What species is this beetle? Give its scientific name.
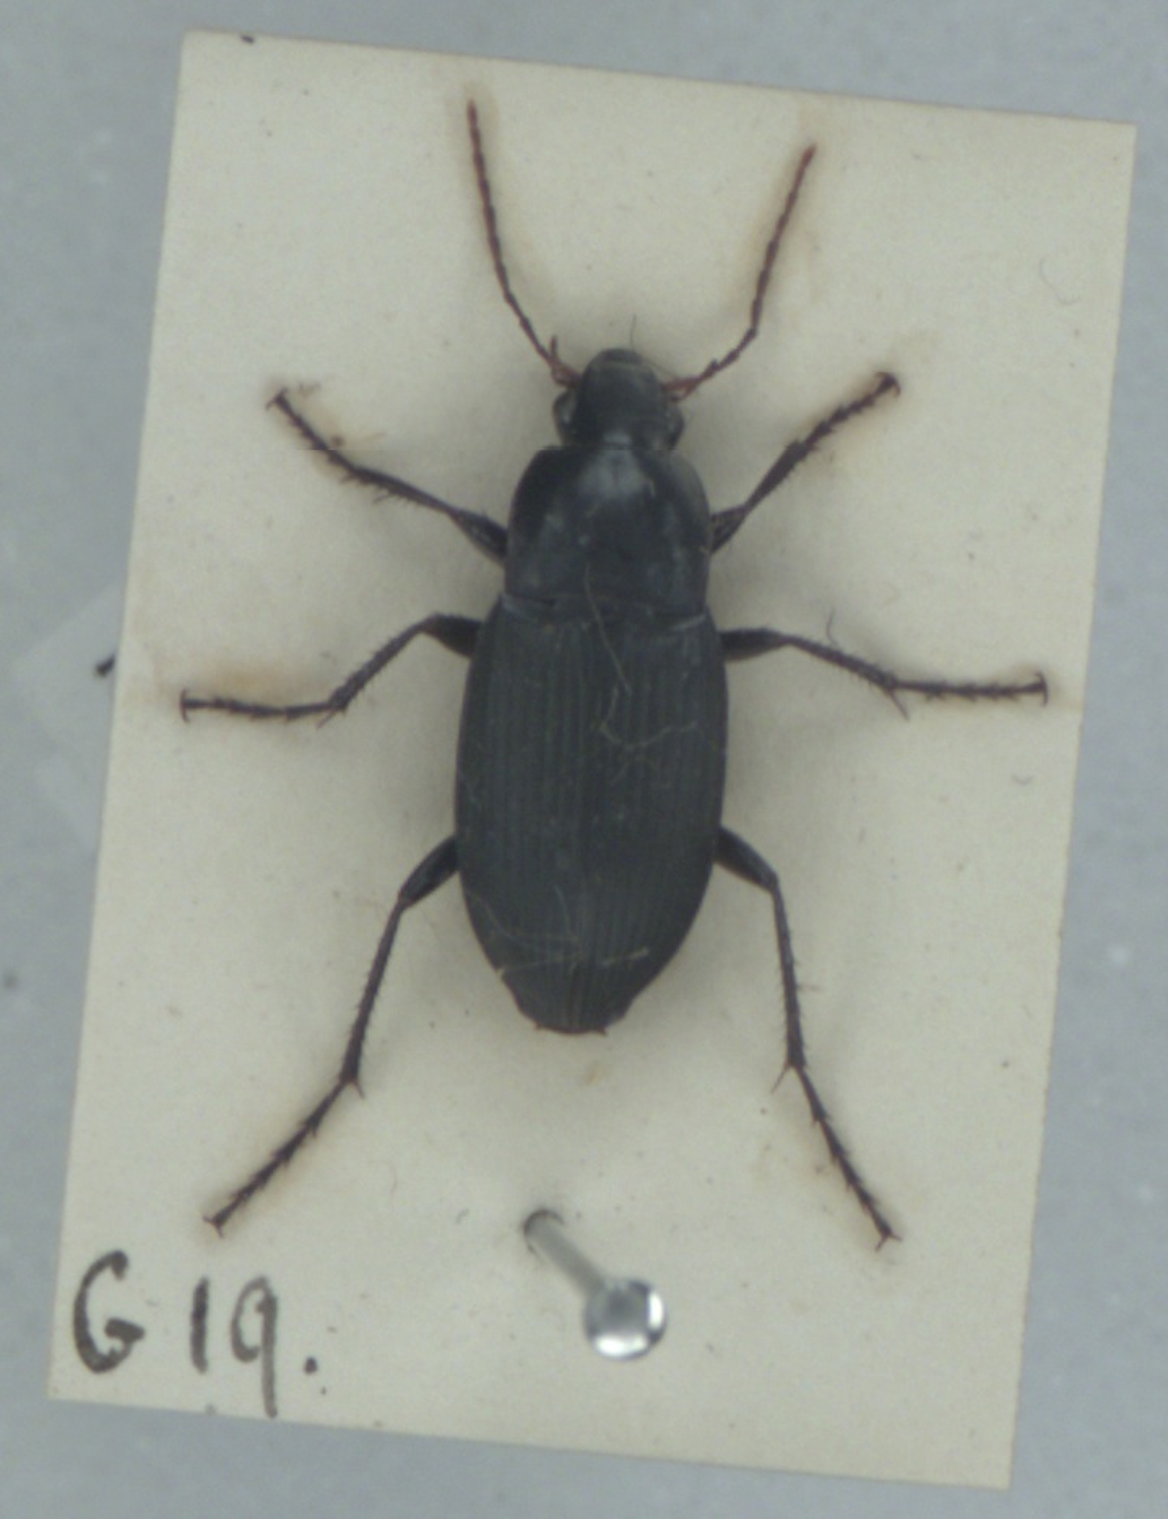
Calathus fuscipes
